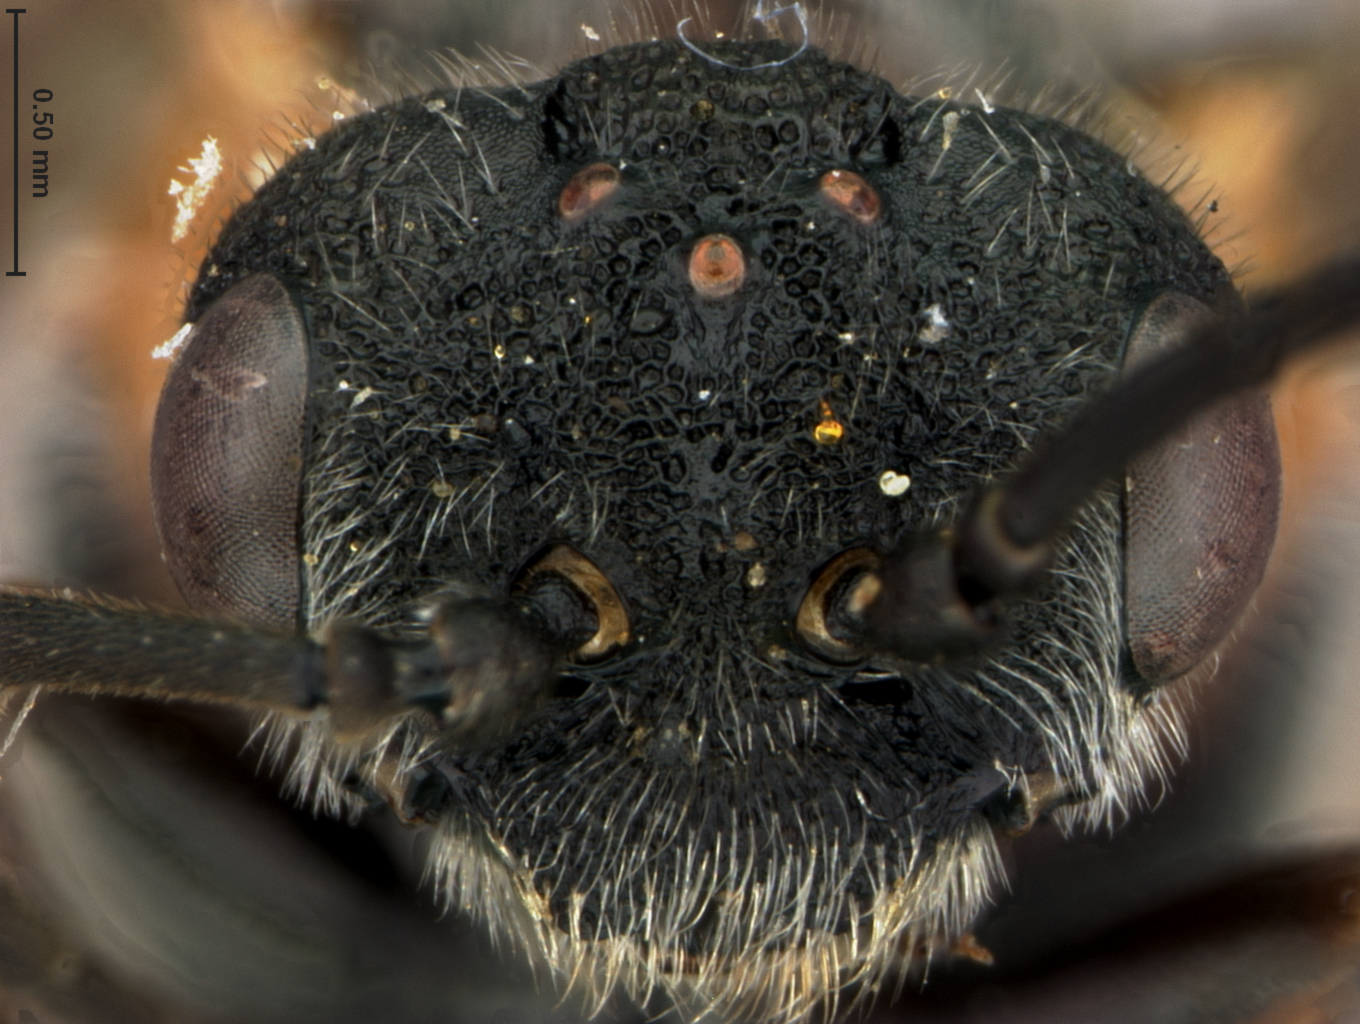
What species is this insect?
Dolerus tacoma
